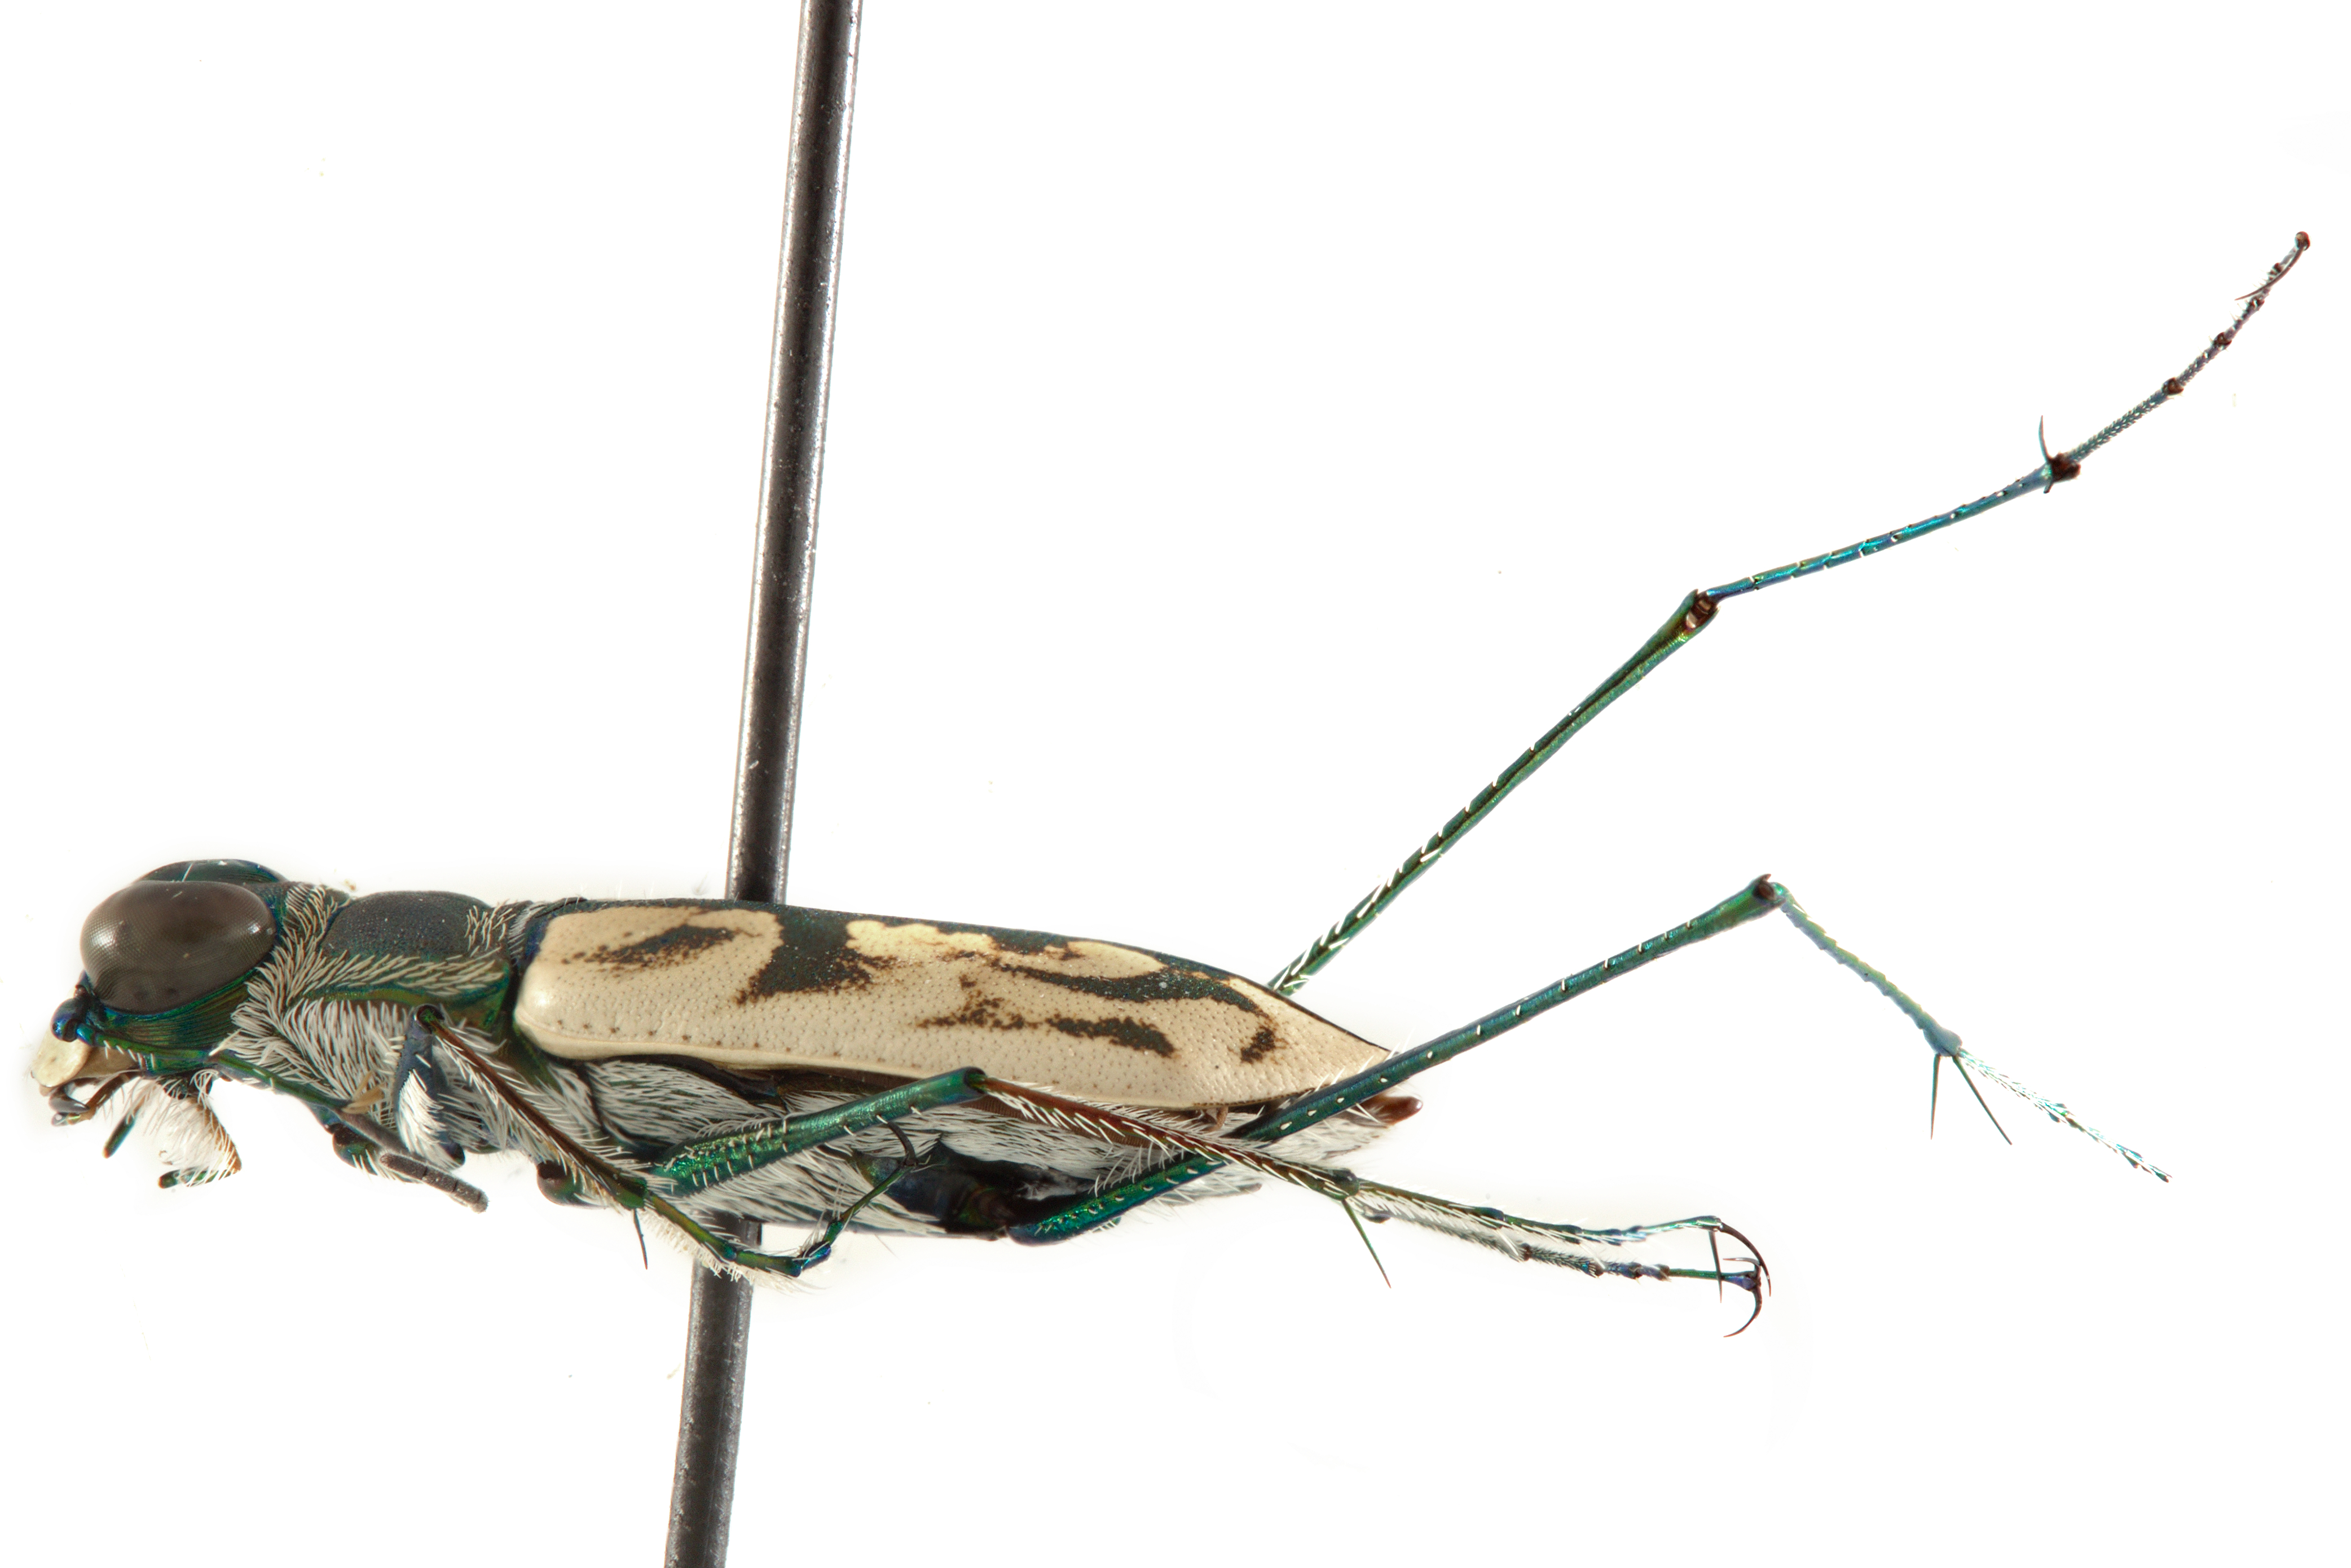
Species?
Opilidia graphiptera
